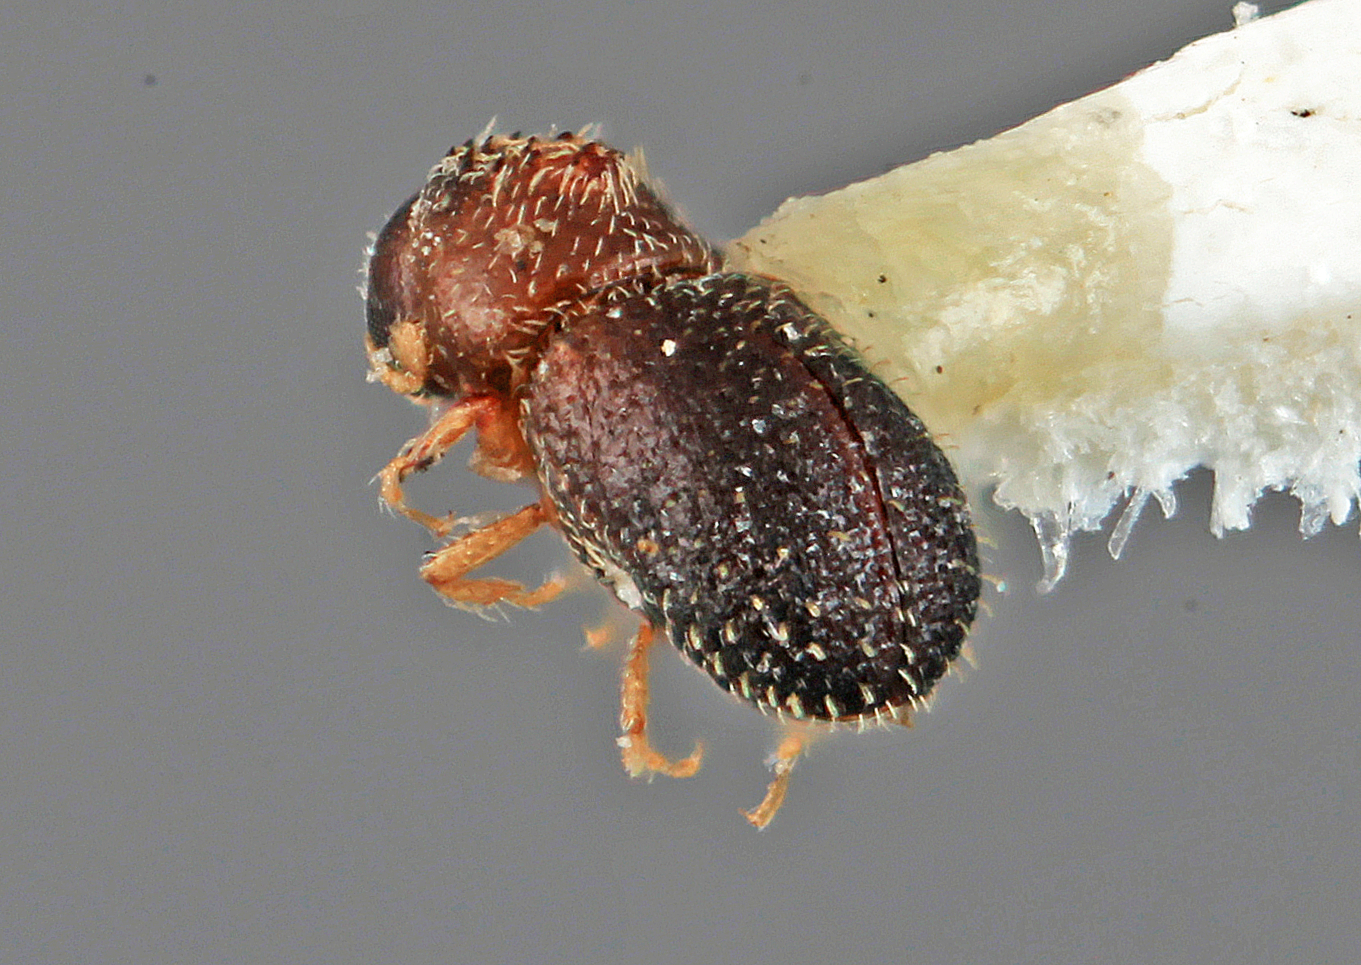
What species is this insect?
Pseudothysanoes frondicolens
